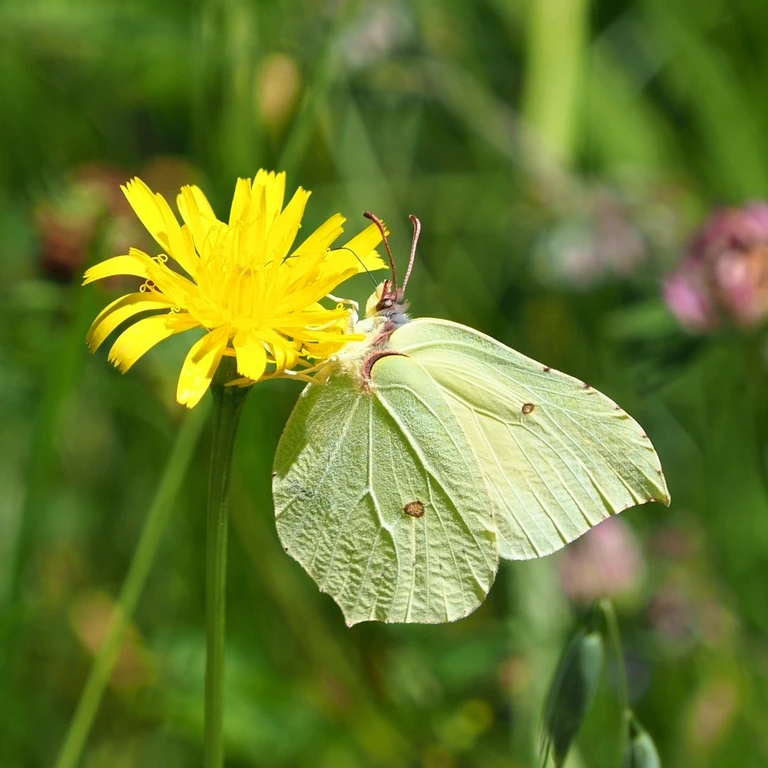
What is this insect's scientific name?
Gonepteryx rhamni
